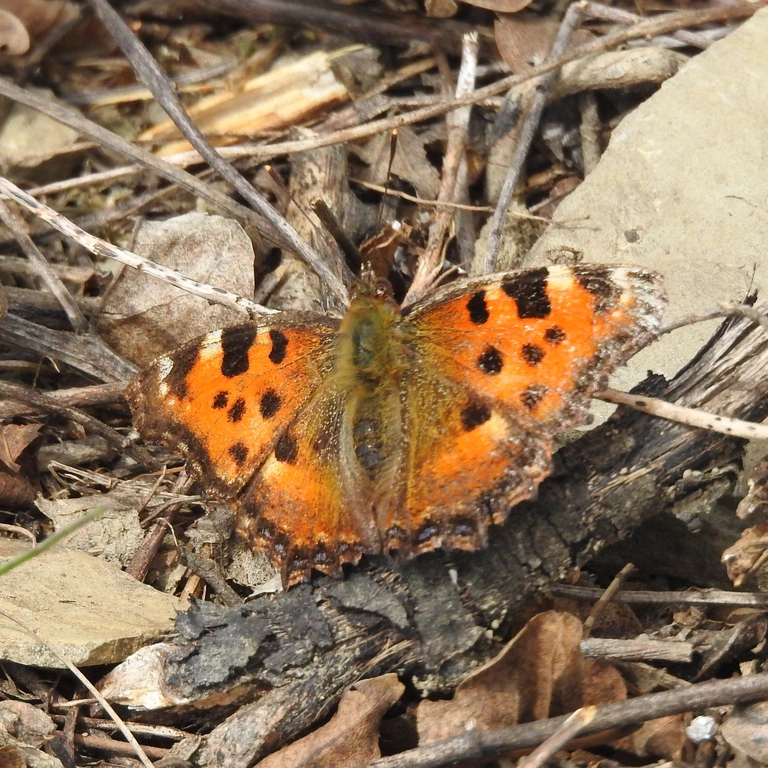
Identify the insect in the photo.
Nymphalis polychloros
